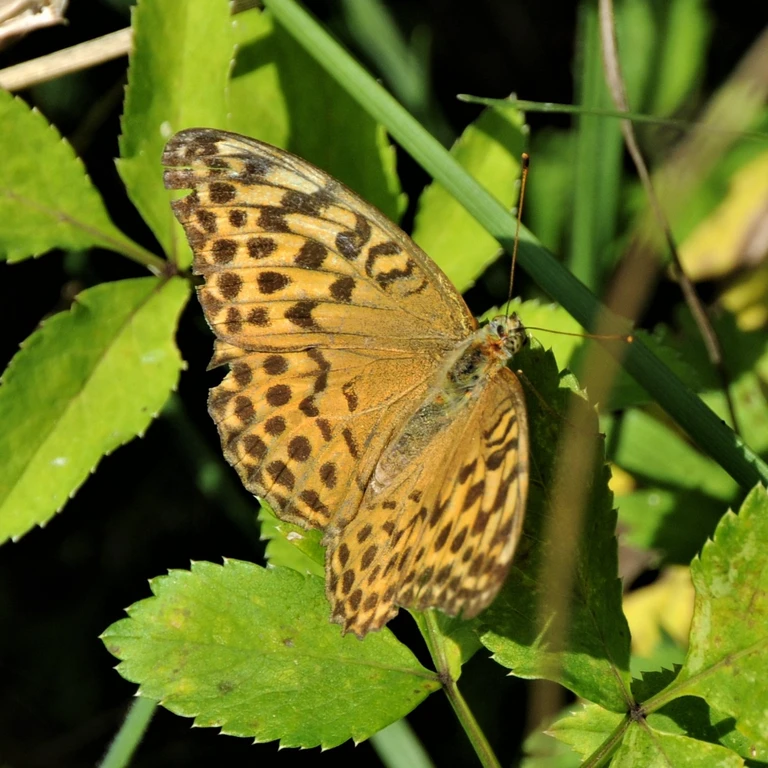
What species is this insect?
Argynnis paphia
